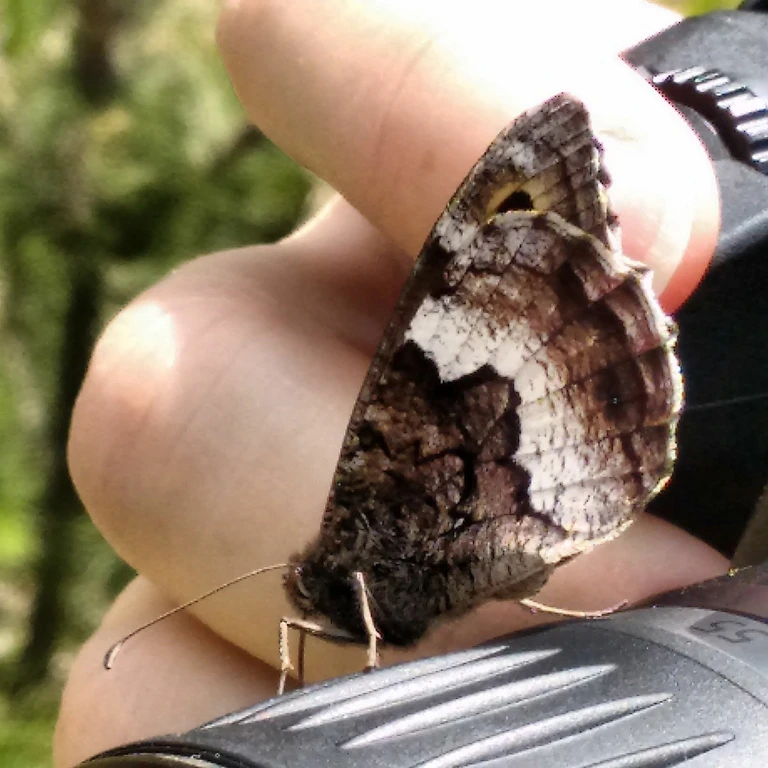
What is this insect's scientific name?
Hipparchia alcyone
